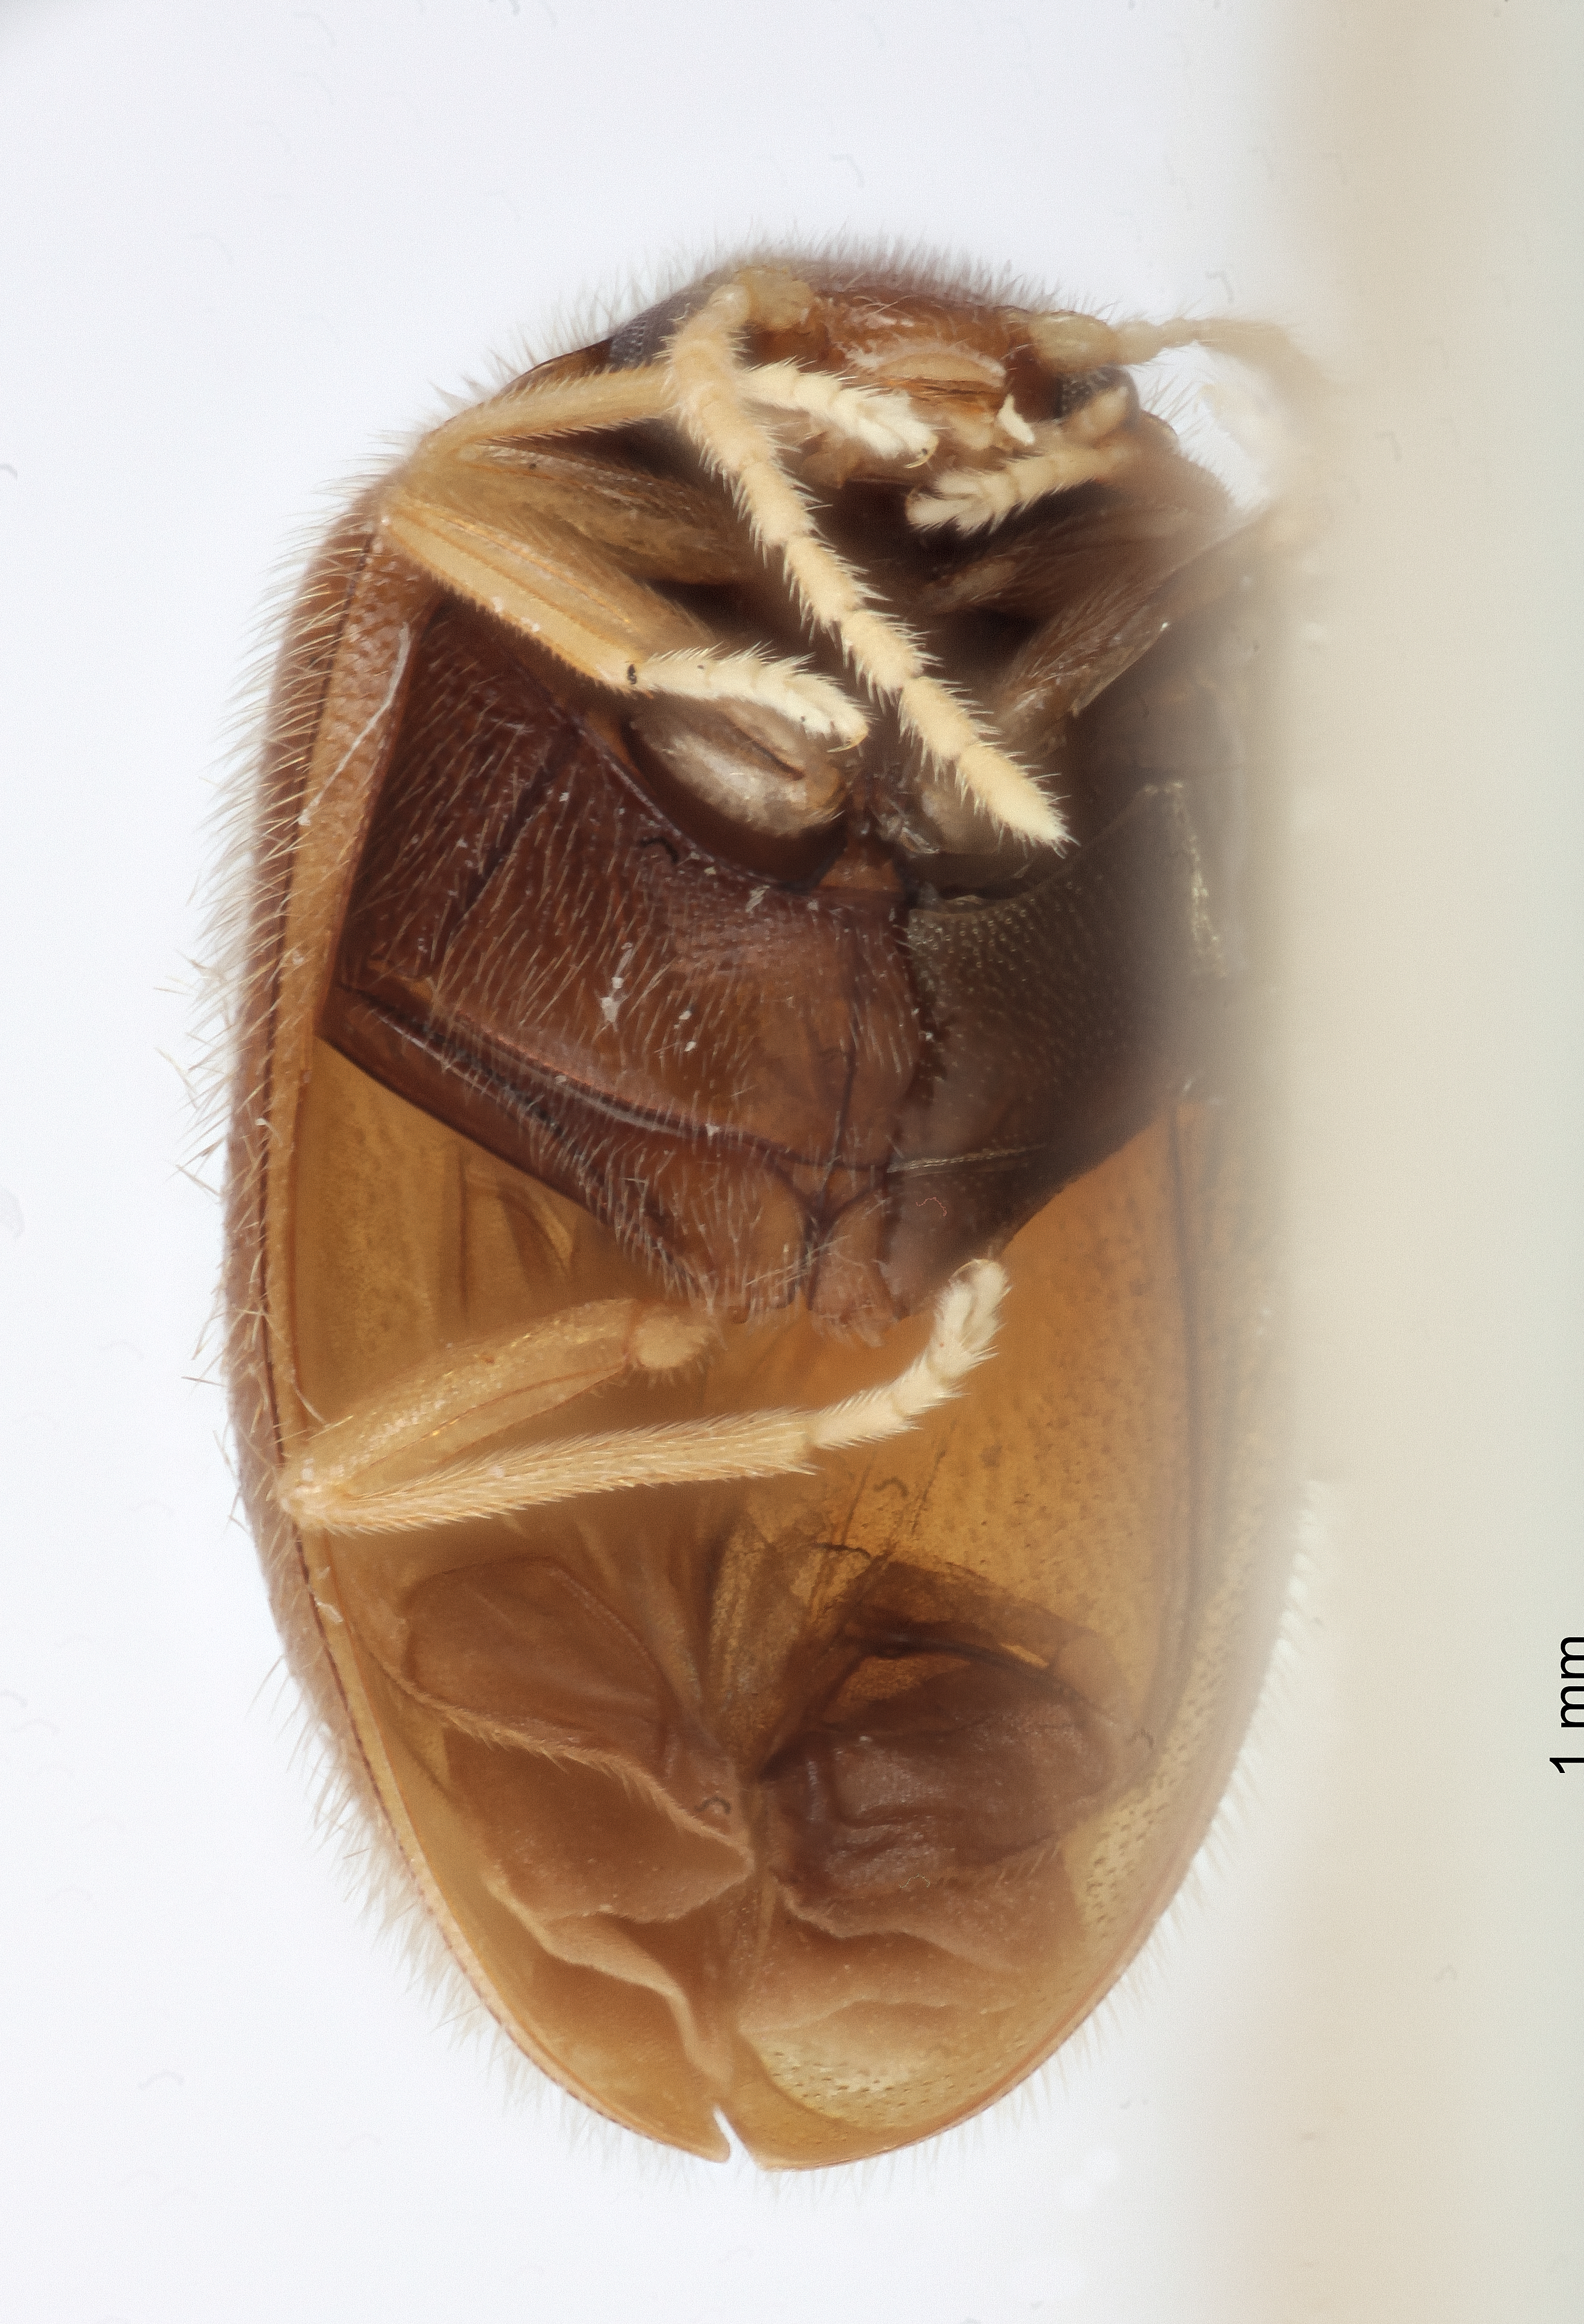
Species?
Herthania cherokee
